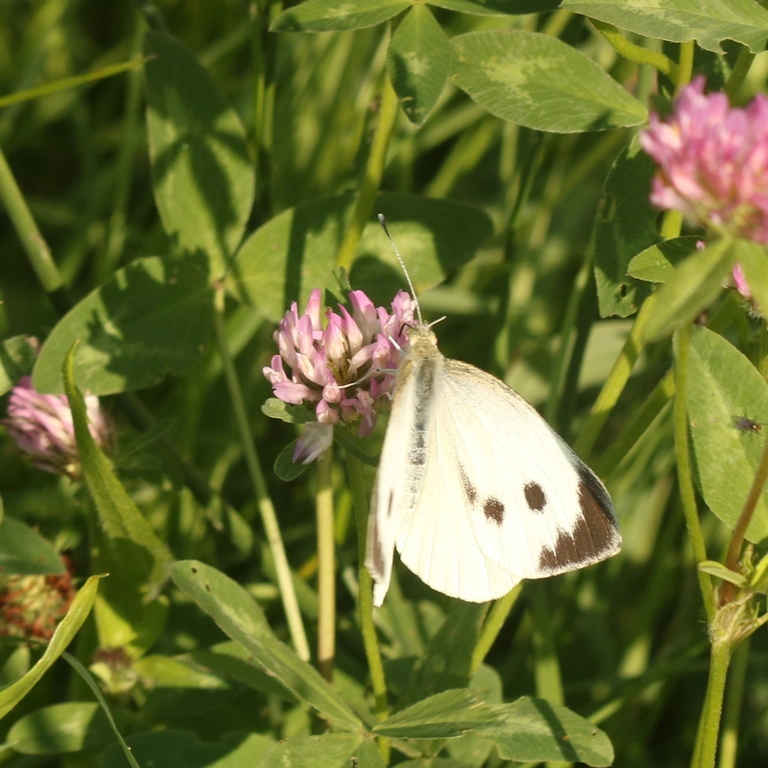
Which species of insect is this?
Pieris brassicae
